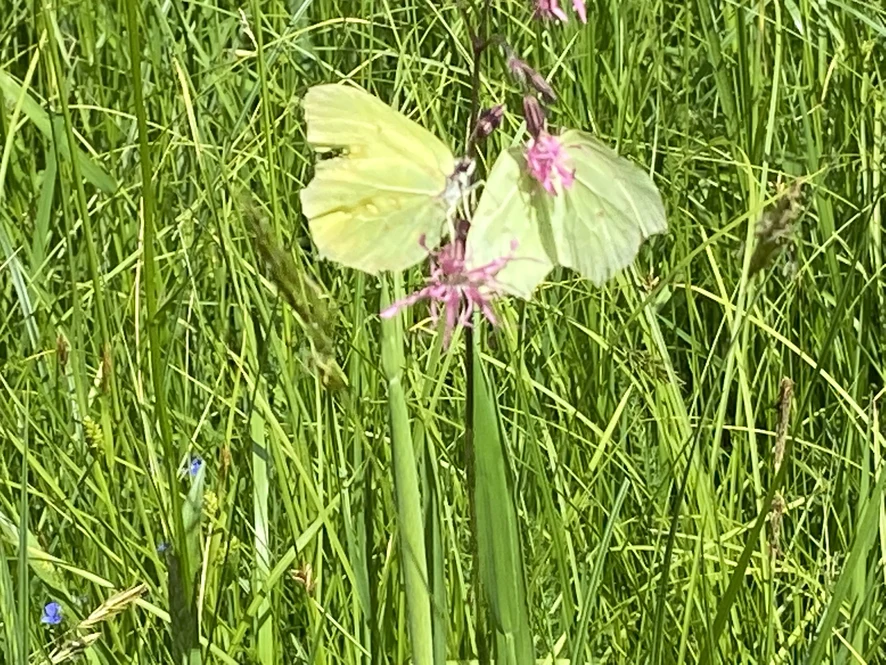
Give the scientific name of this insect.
Gonepteryx rhamni
